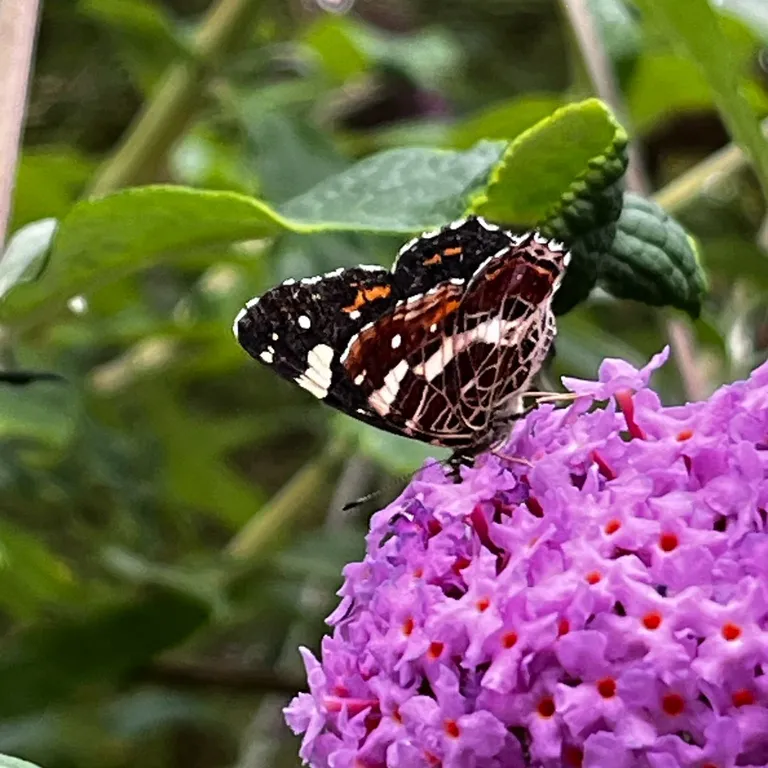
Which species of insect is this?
Araschnia levana
